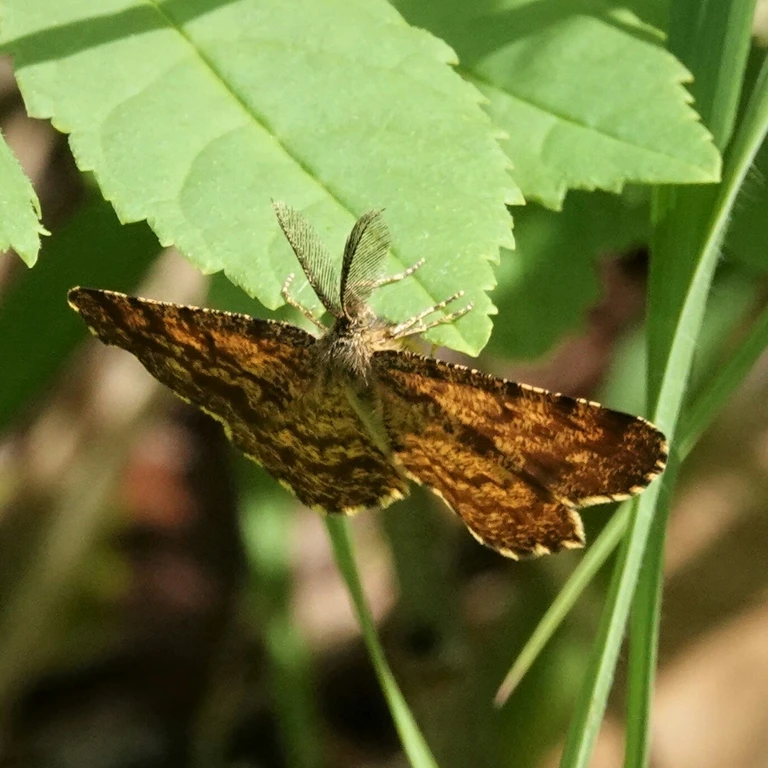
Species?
Ematurga atomaria
